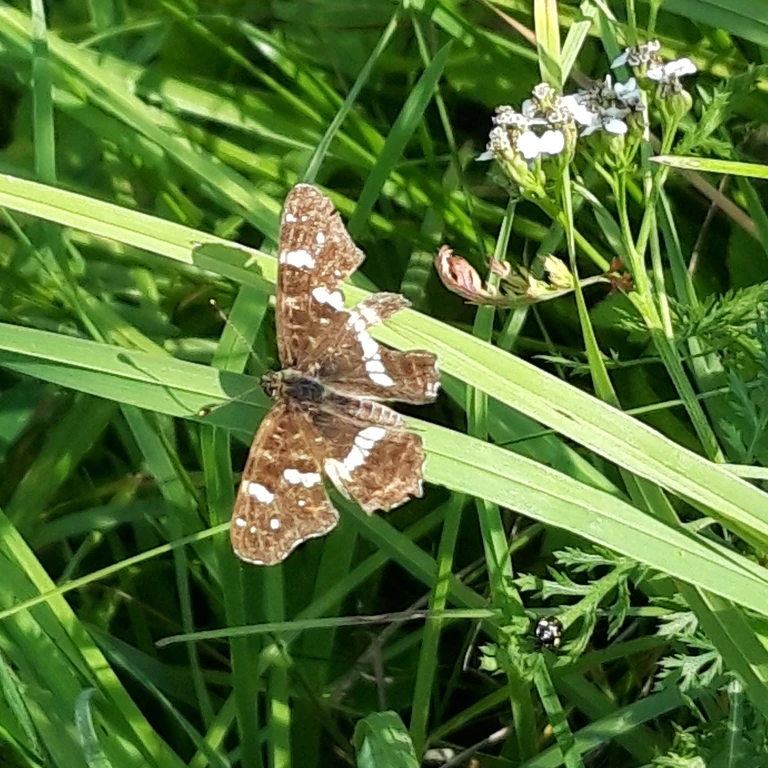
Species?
Araschnia levana
